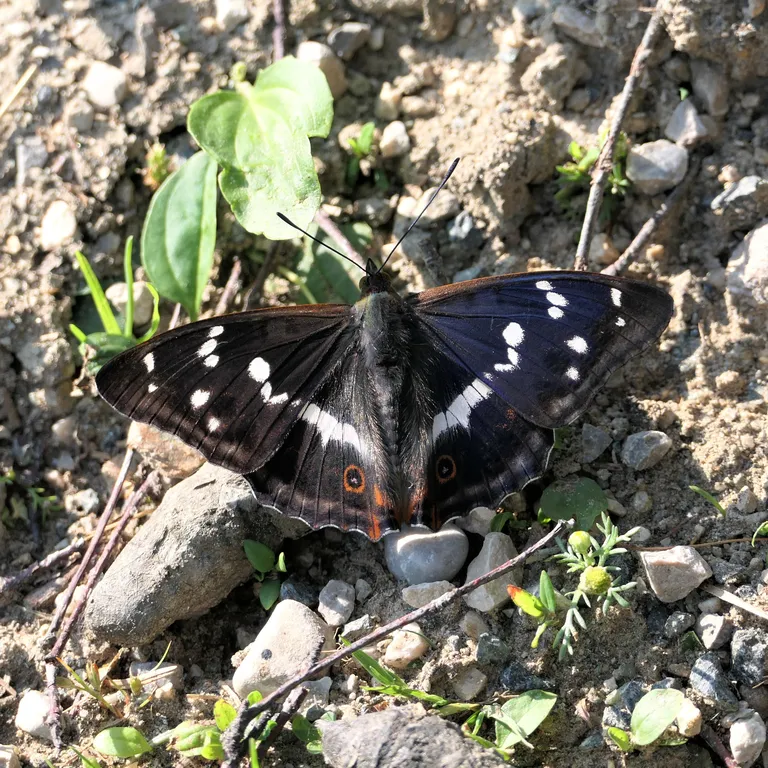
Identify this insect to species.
Apatura iris
